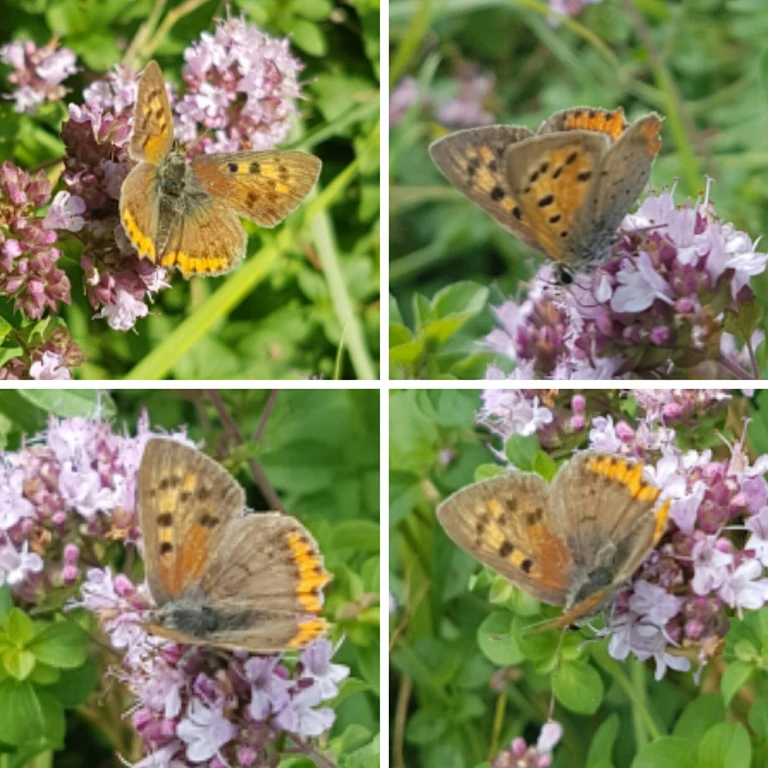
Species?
Lycaena phlaeas
